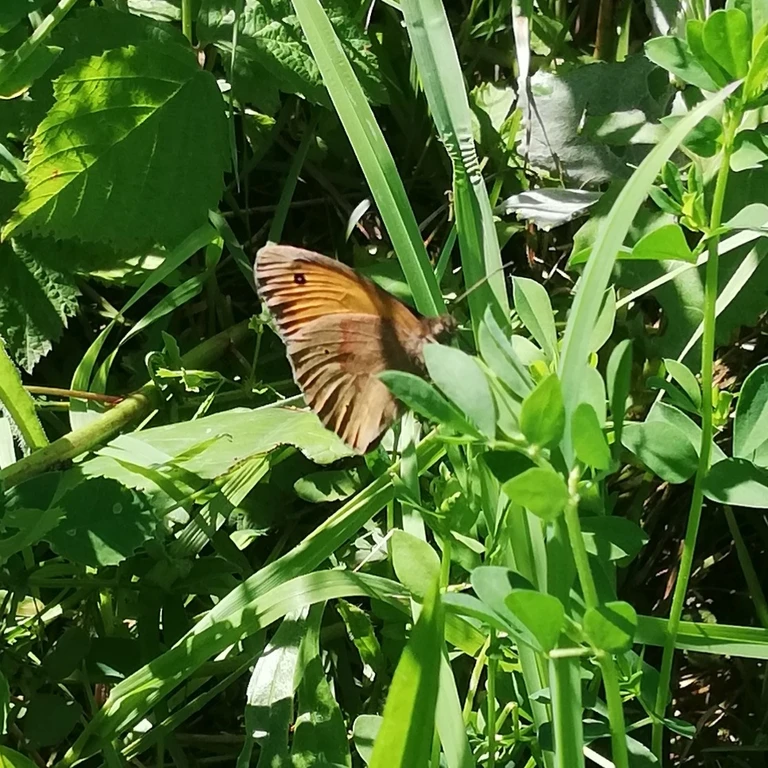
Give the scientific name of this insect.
Maniola jurtina
